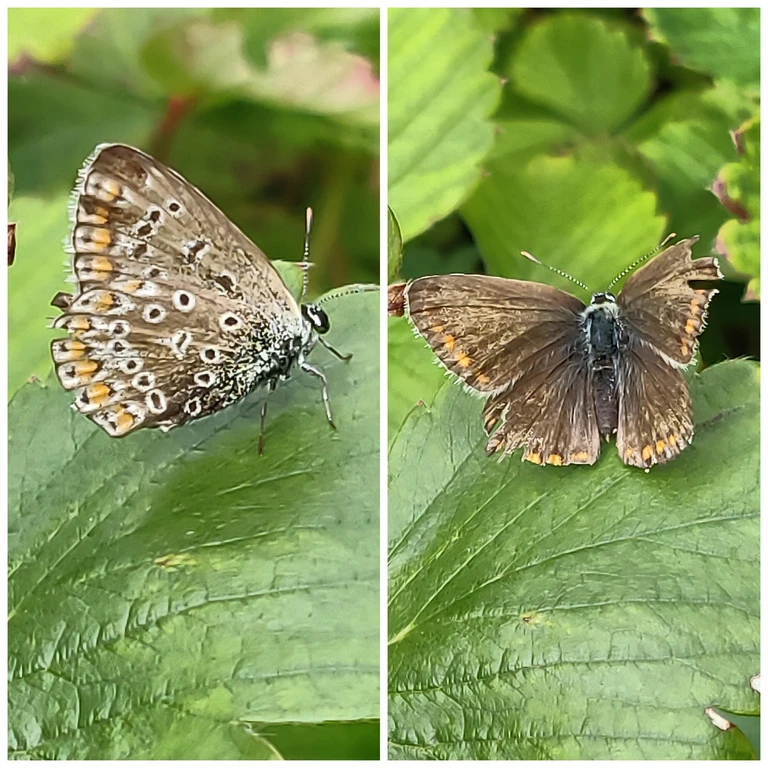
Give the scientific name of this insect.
Polyommatus icarus
